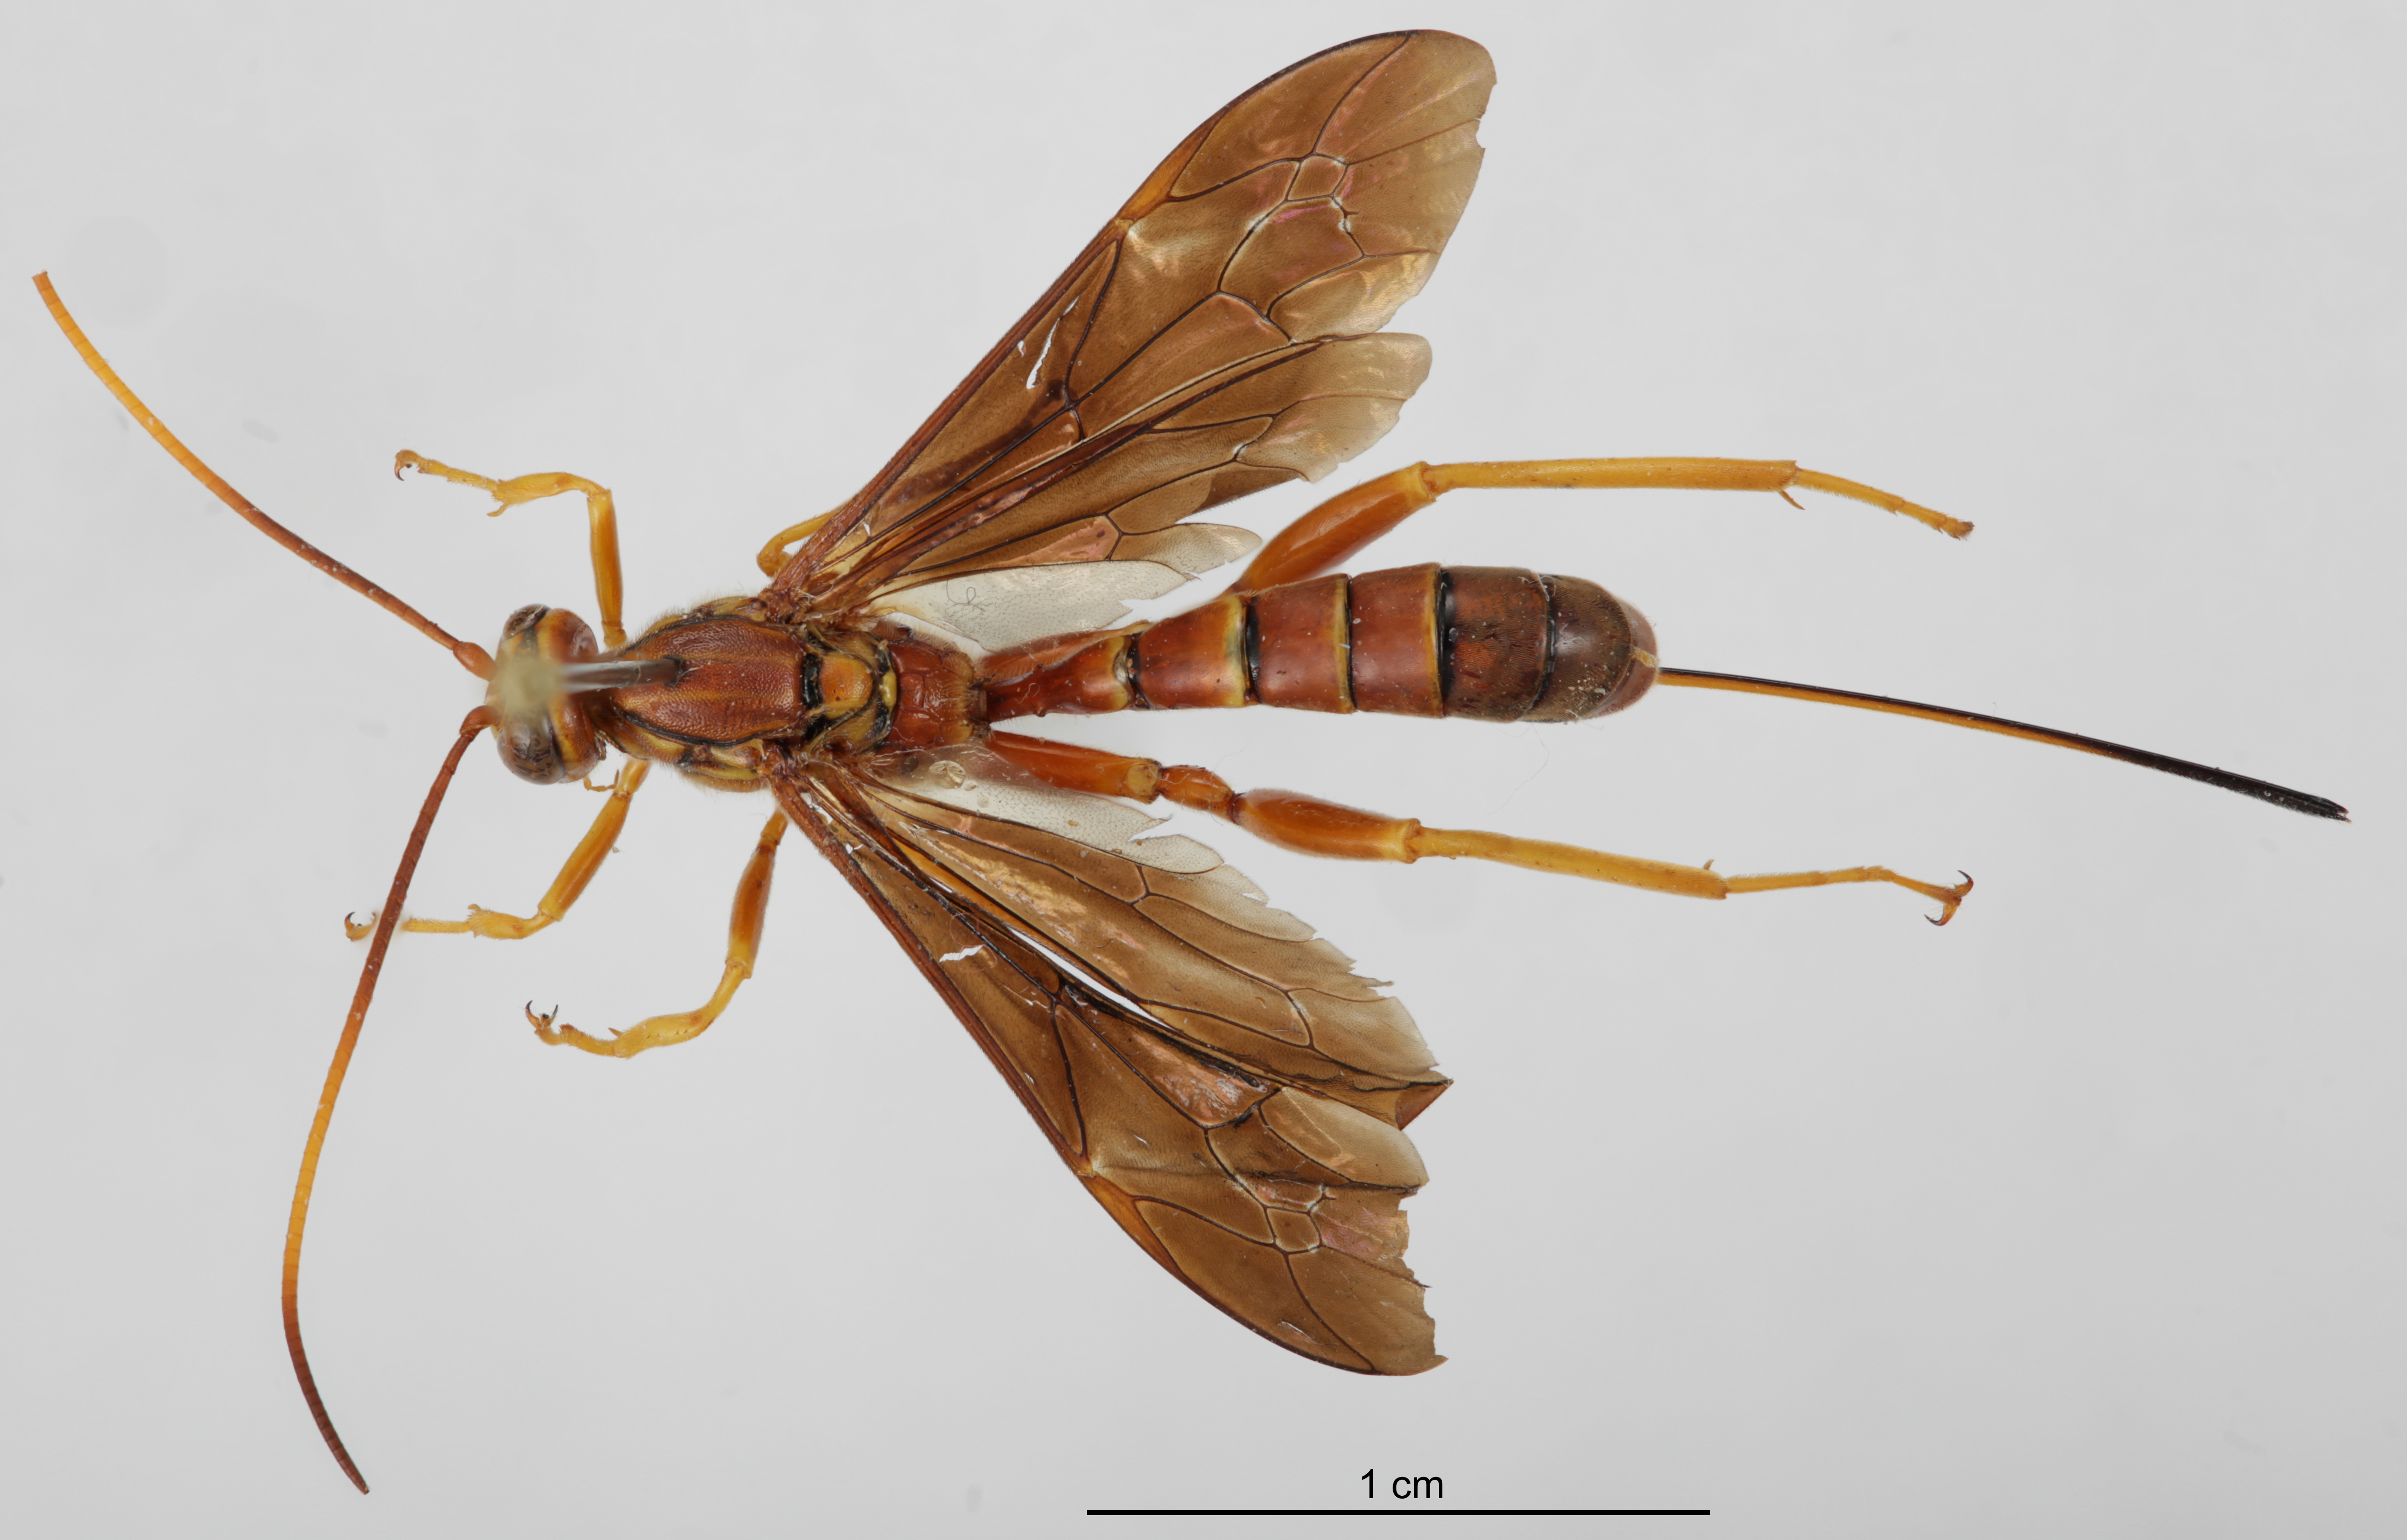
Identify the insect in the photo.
Megarhyssa macrura
